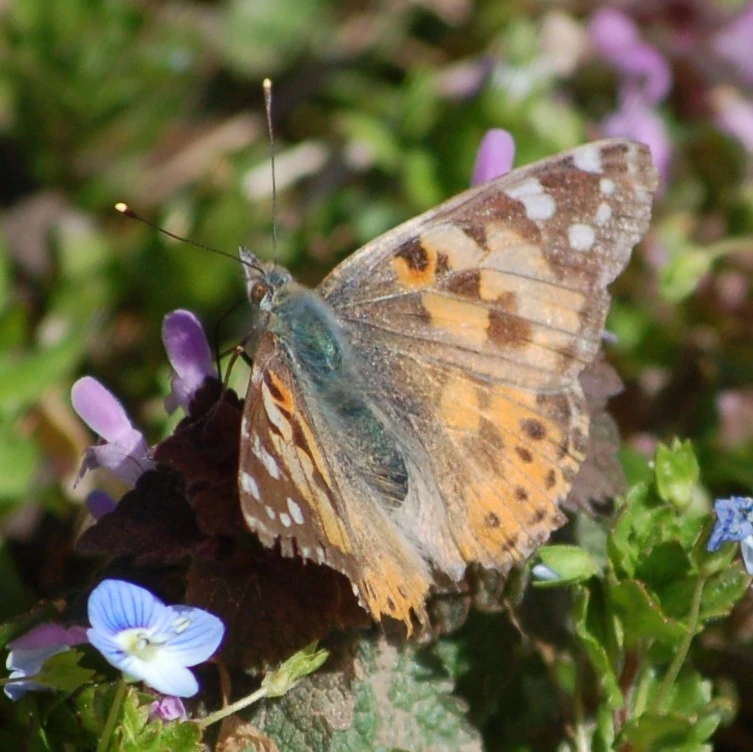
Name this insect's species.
Vanessa cardui
